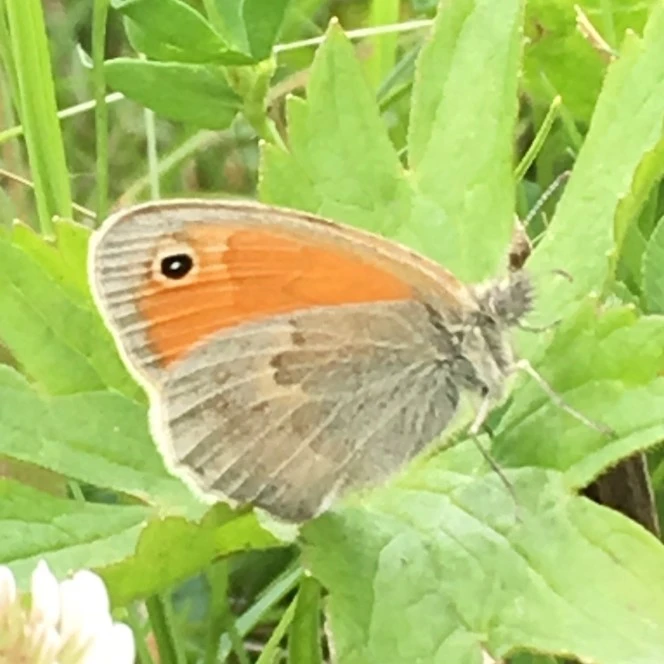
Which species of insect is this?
Coenonympha pamphilus
